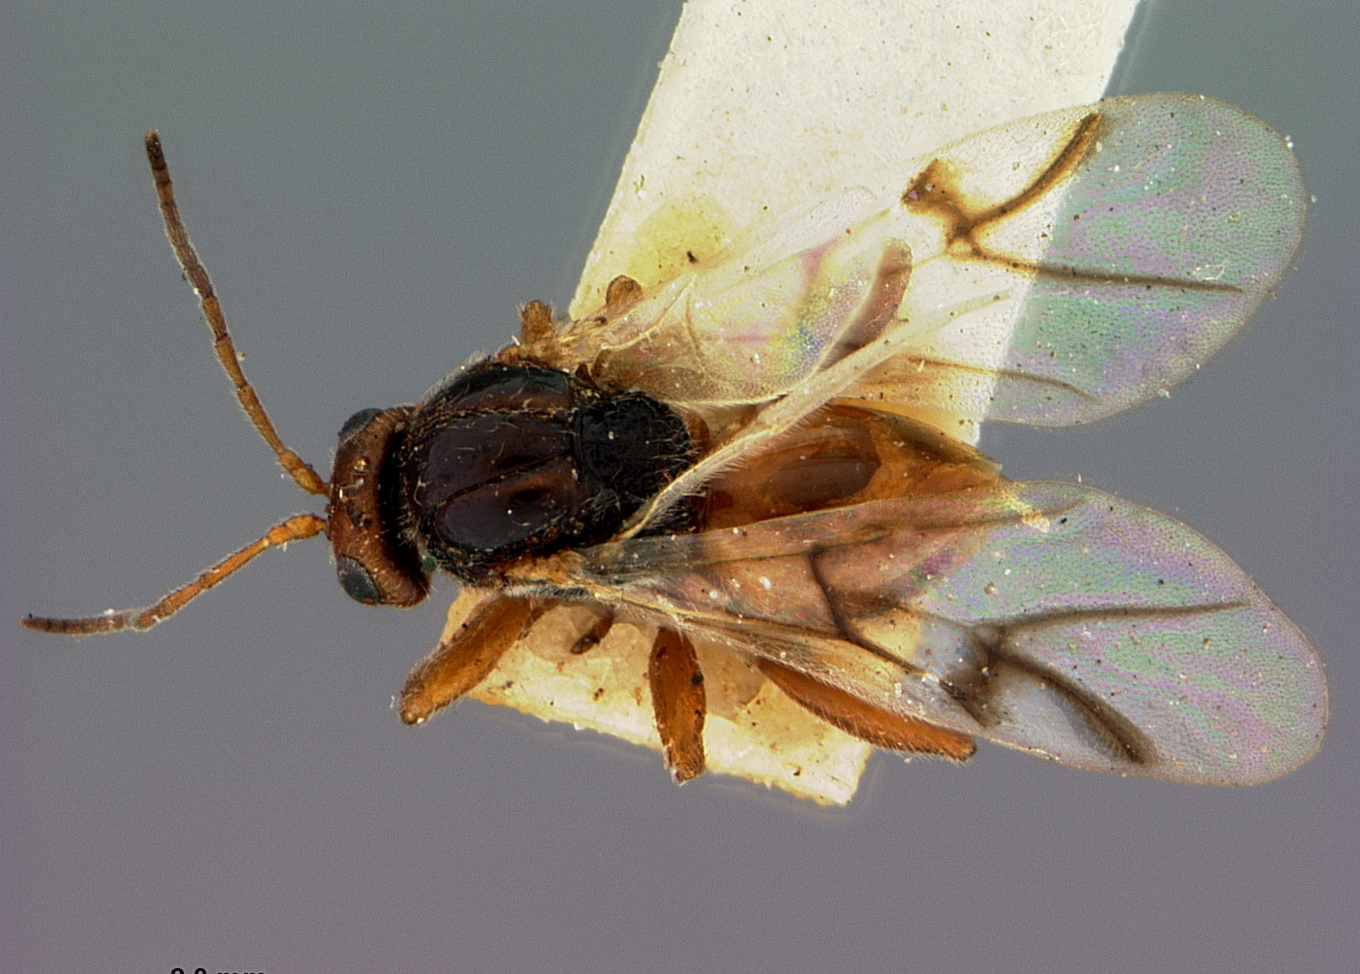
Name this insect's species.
Dryophanta carolina
